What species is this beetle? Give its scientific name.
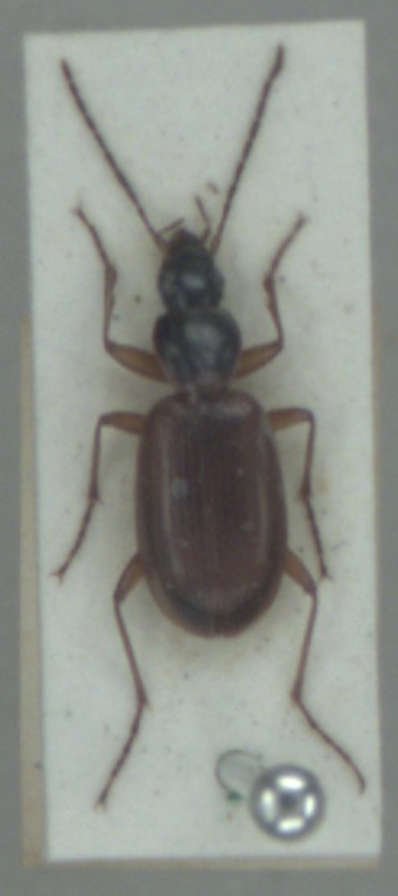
Agonum thoreyi
